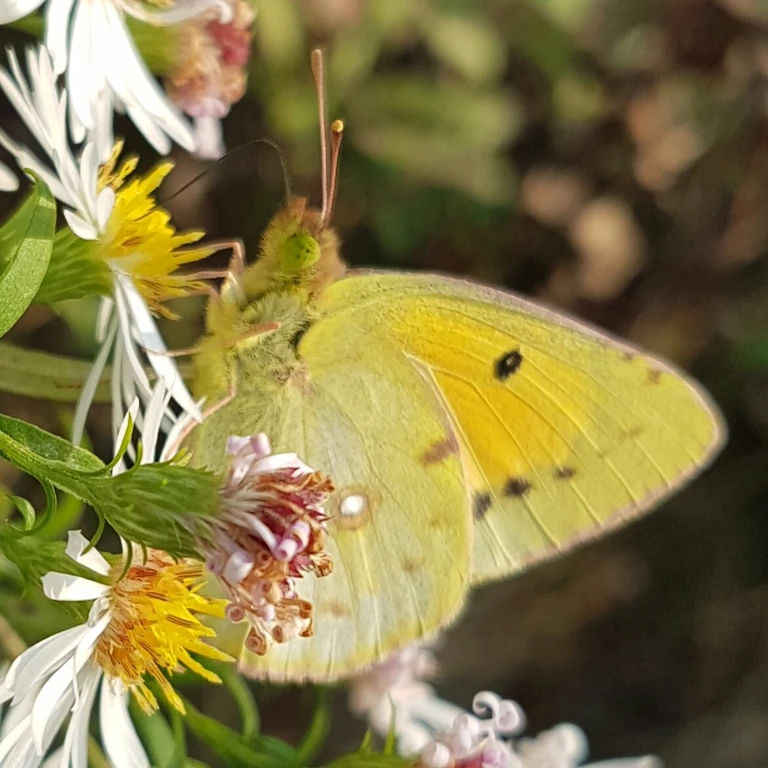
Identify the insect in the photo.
Colias croceus
